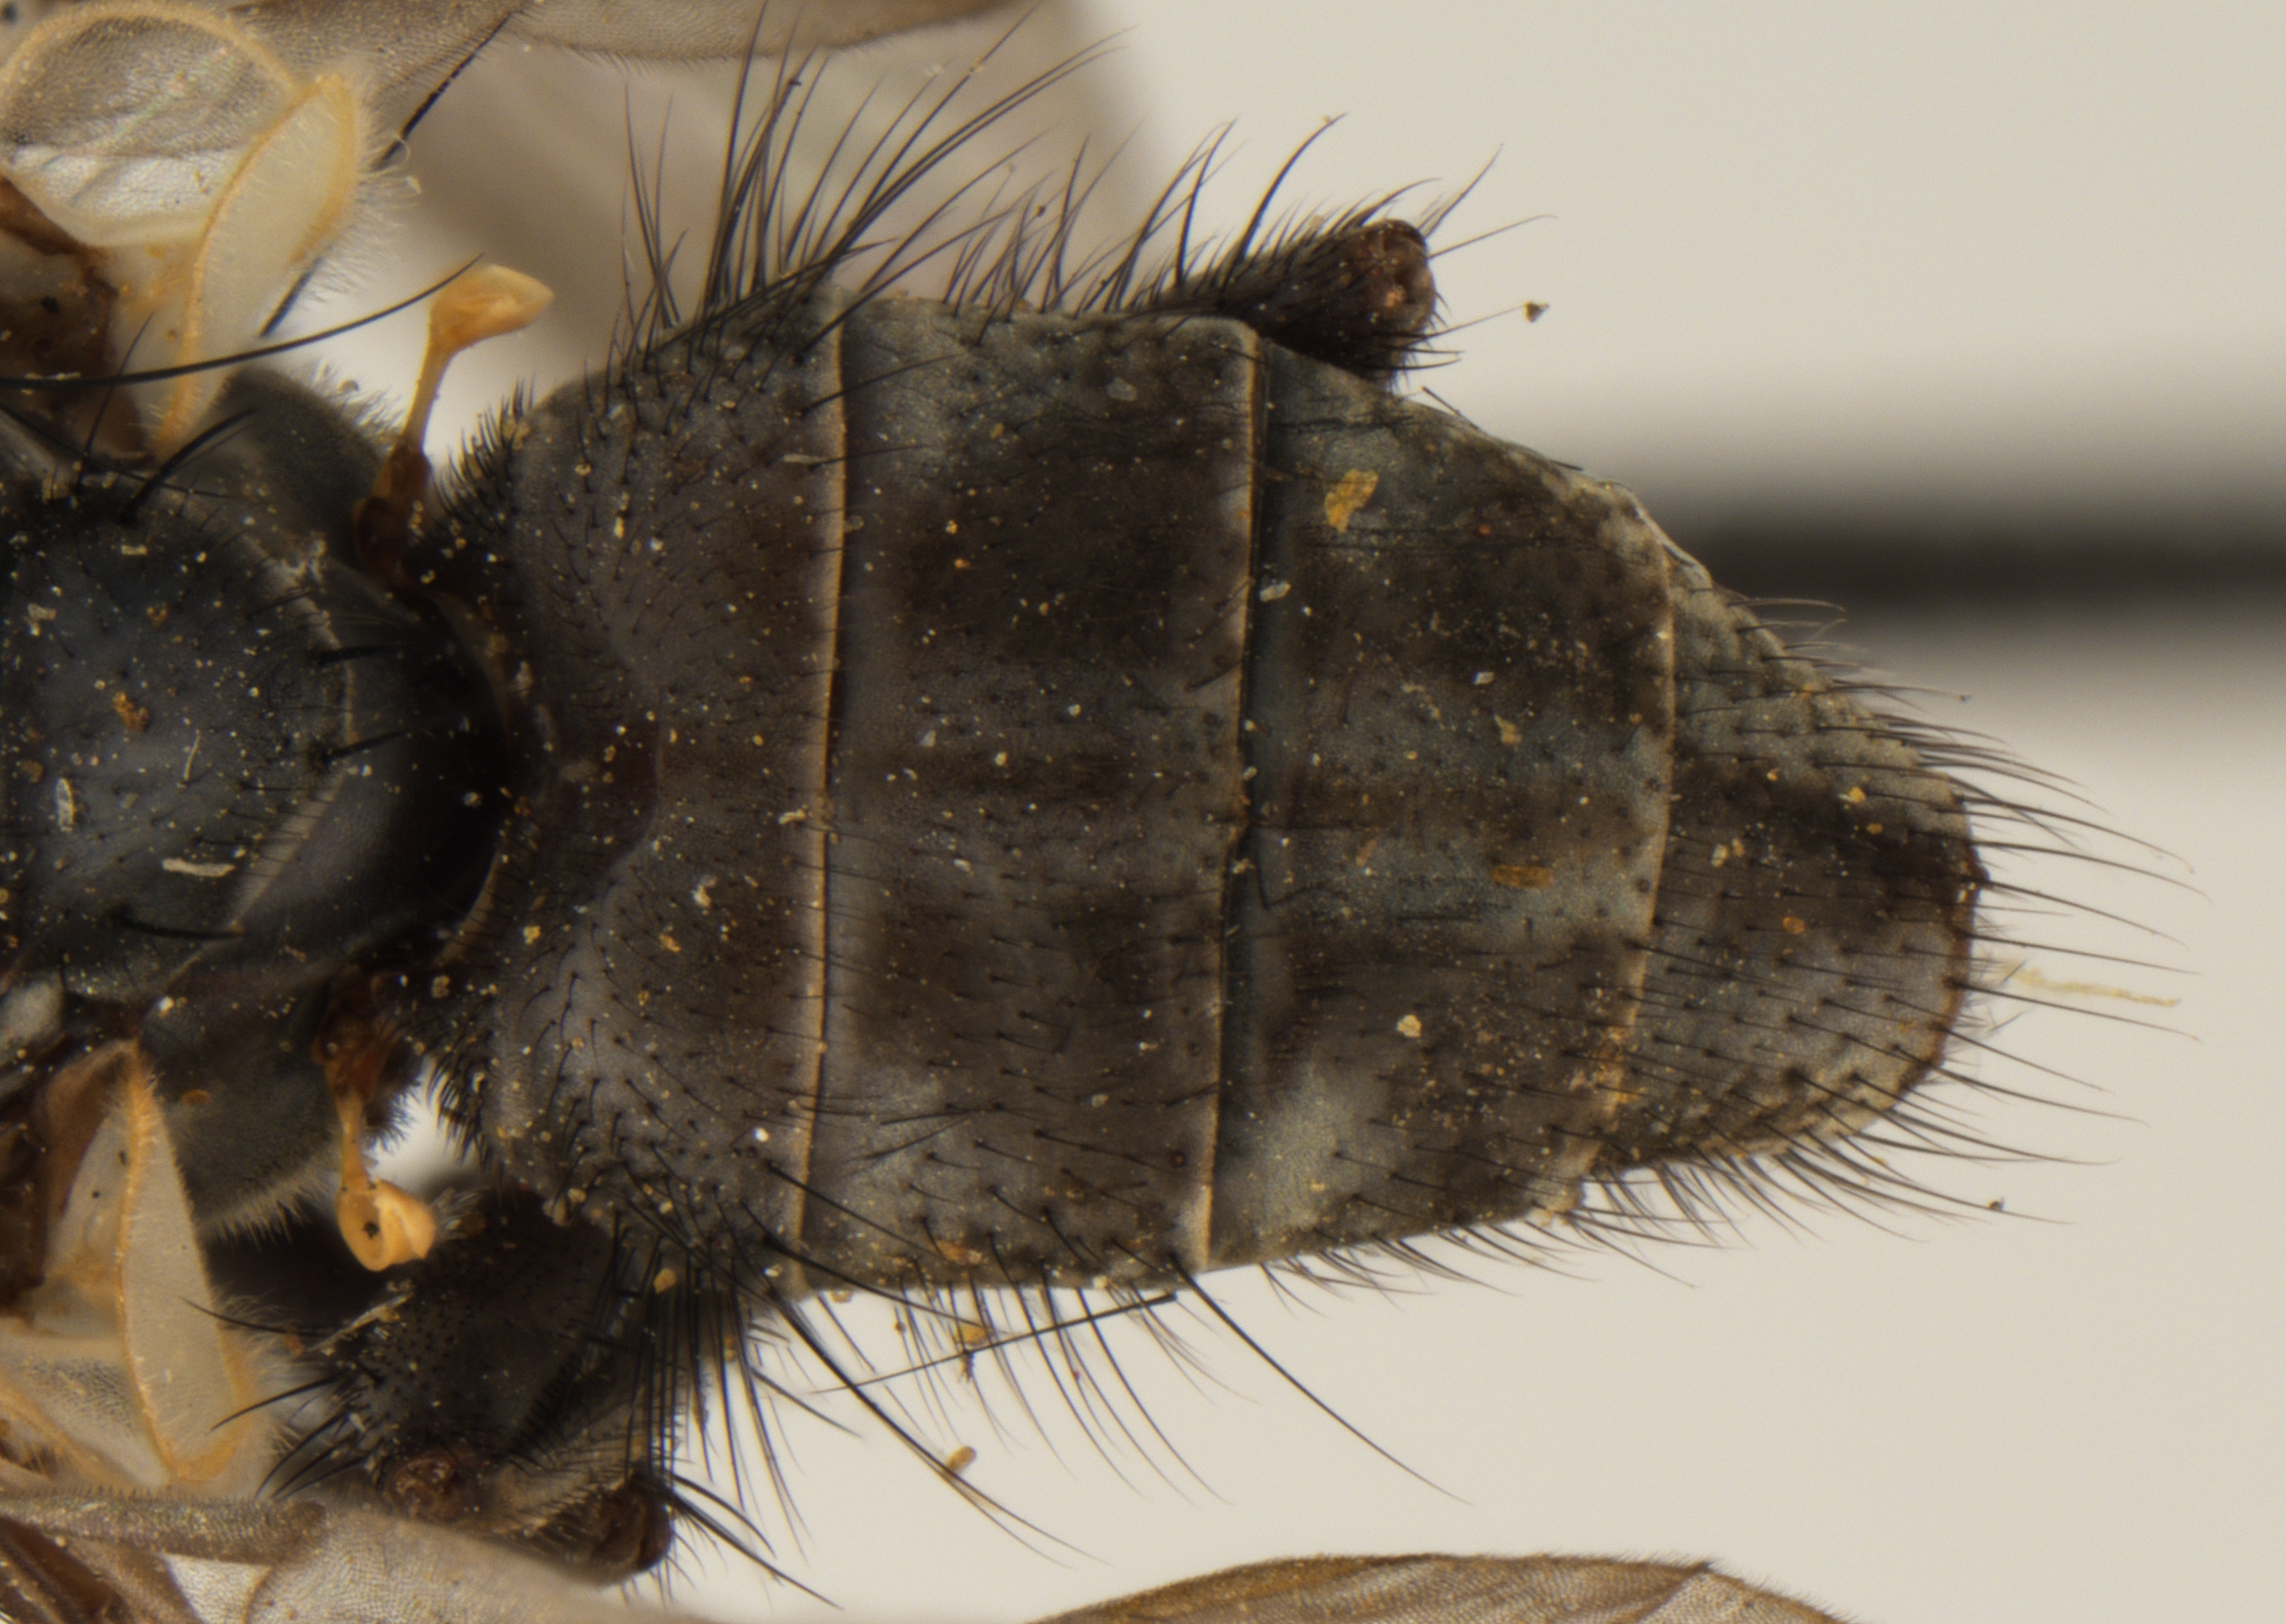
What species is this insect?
Lispoides uniseta
